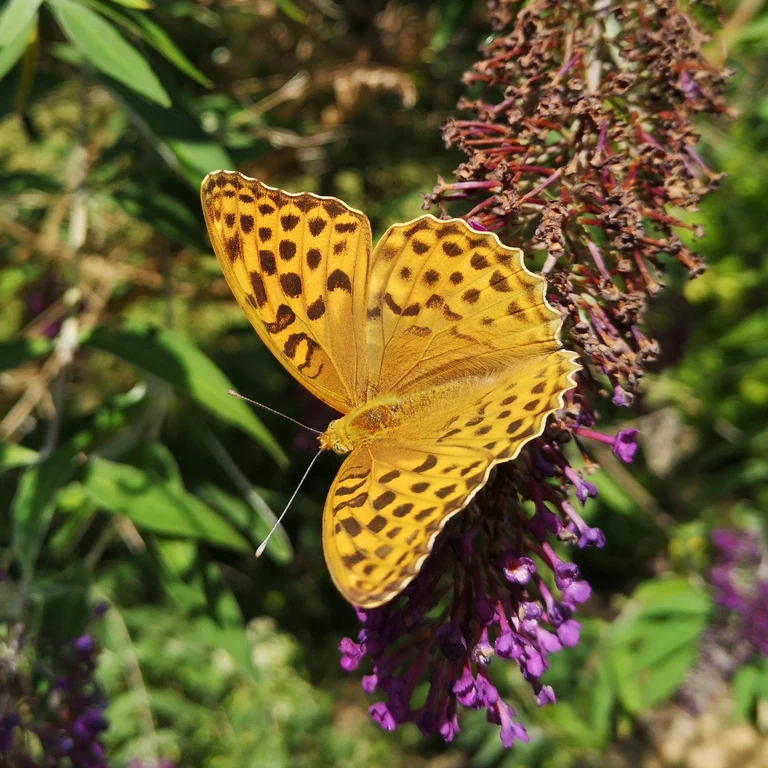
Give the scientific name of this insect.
Argynnis paphia
